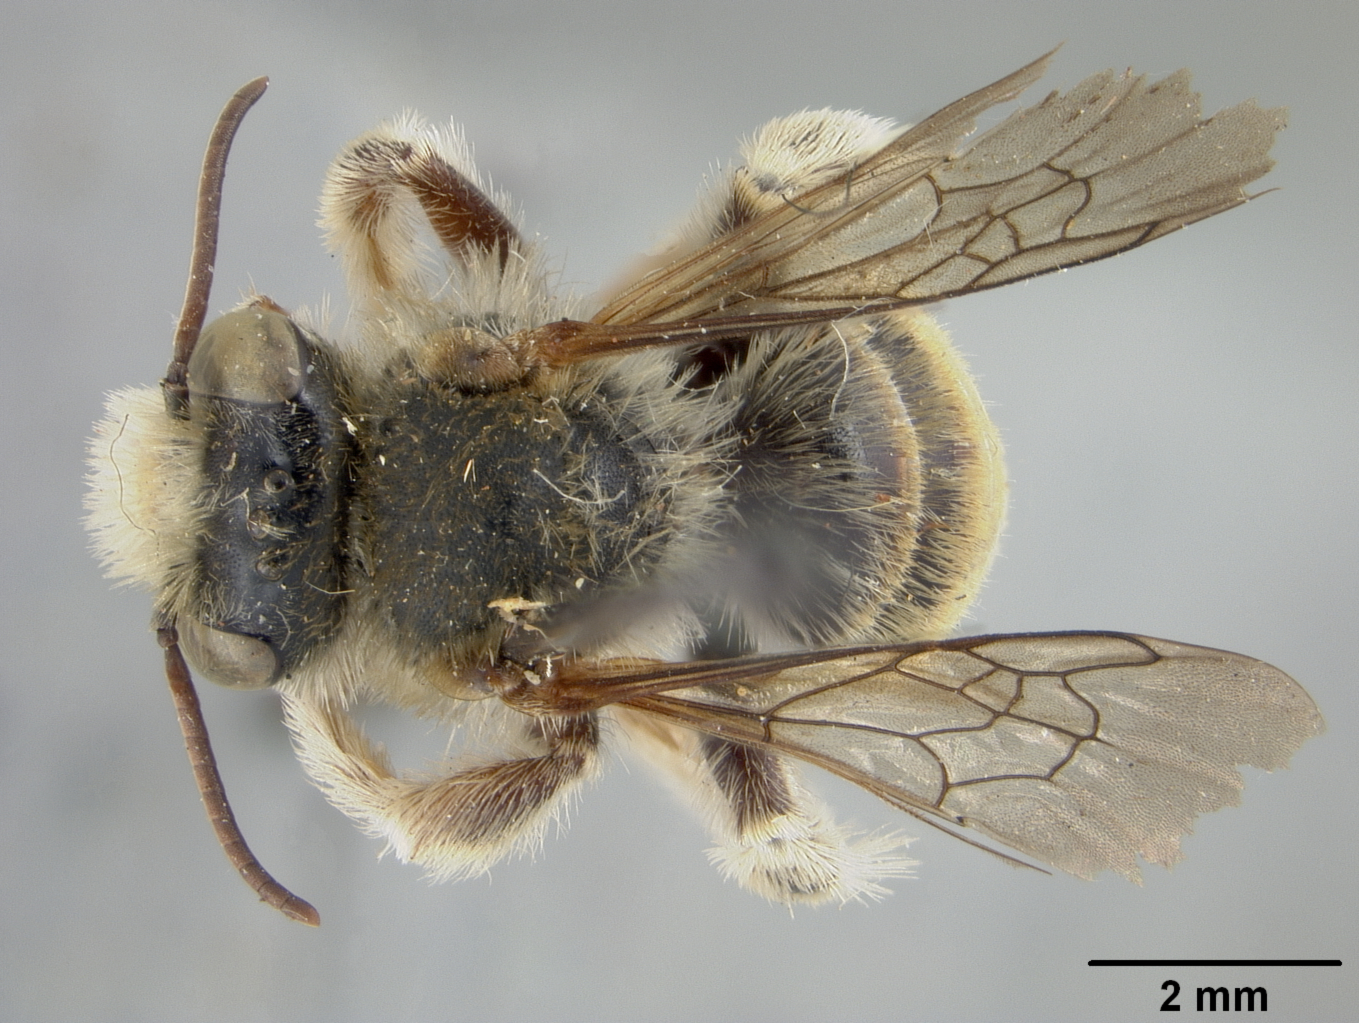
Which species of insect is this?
Exomalopsis nitidicincta
